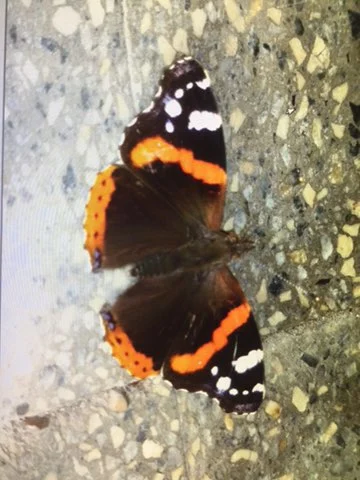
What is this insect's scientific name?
Vanessa atalanta
